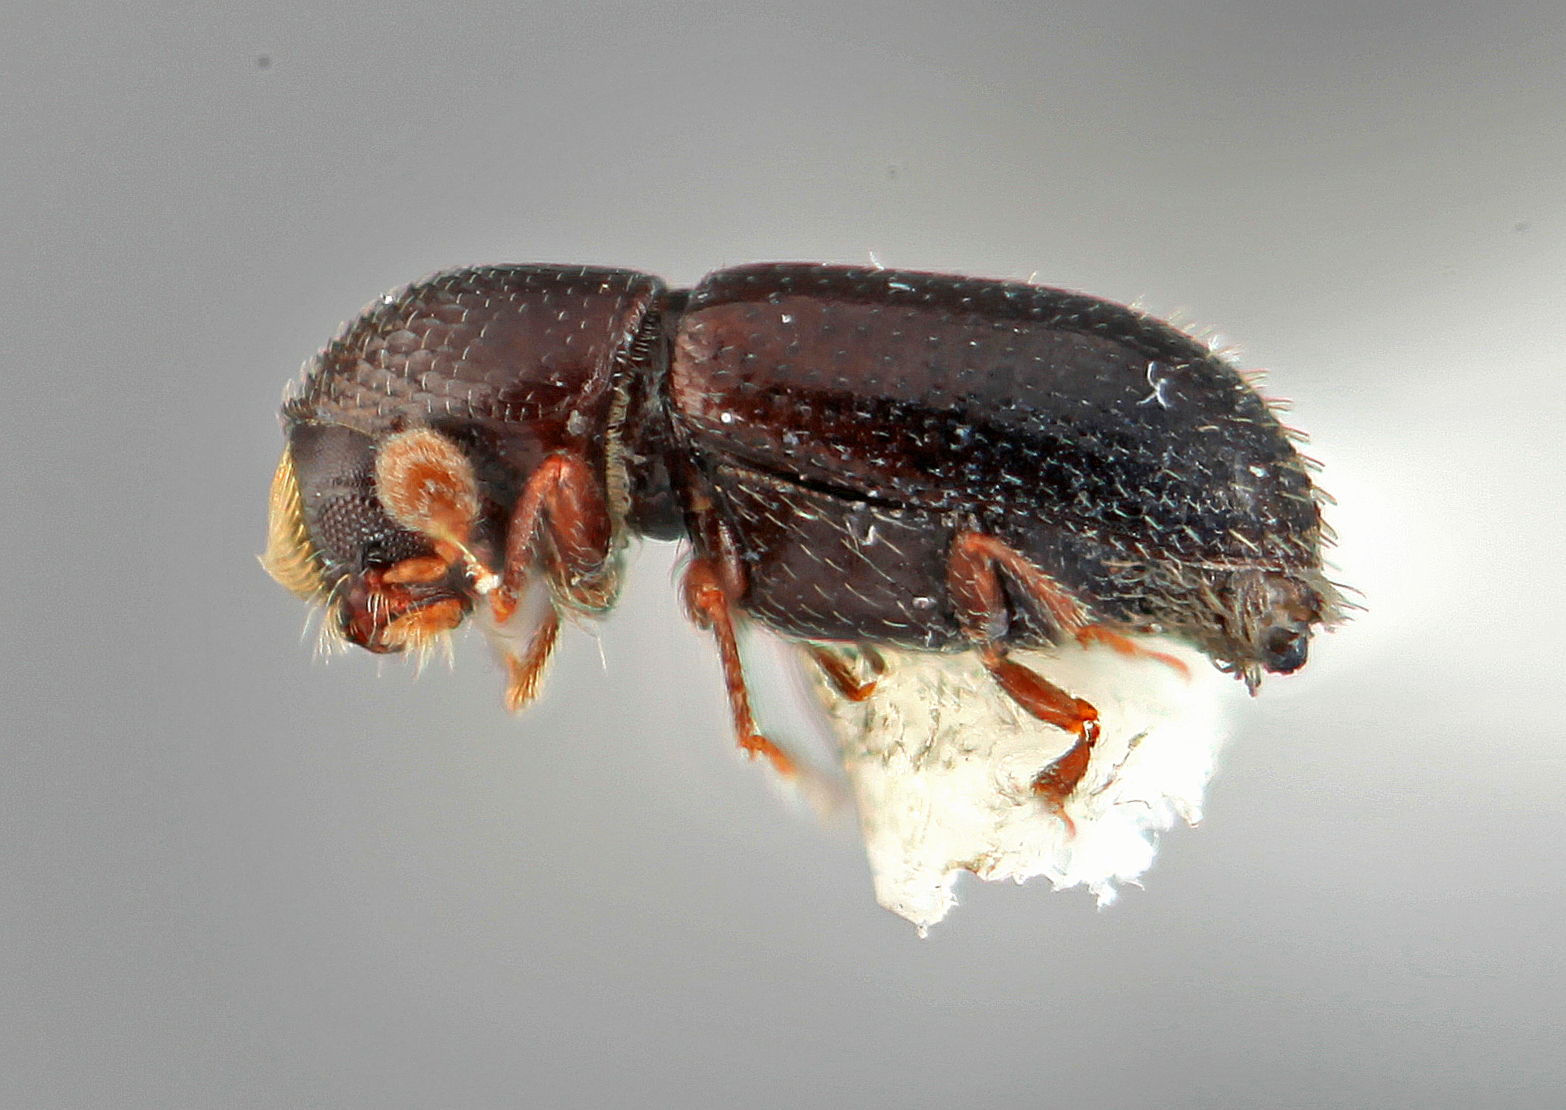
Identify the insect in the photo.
Araptus parvolus
